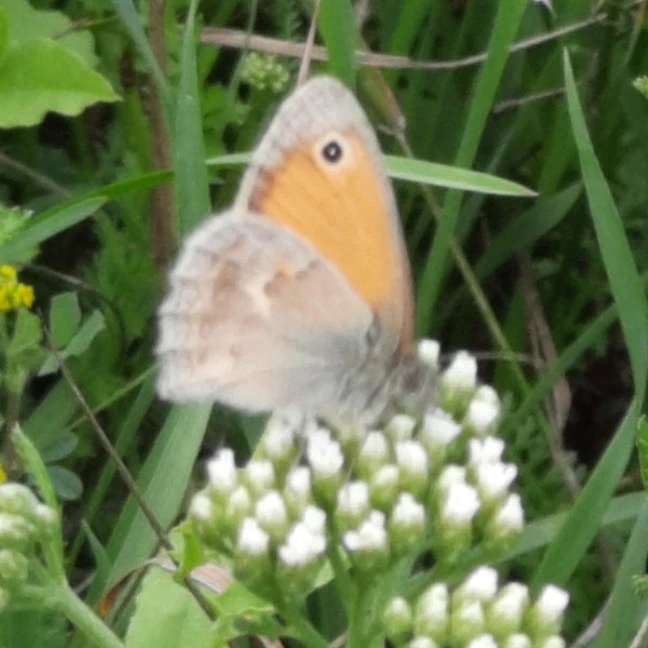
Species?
Coenonympha pamphilus
